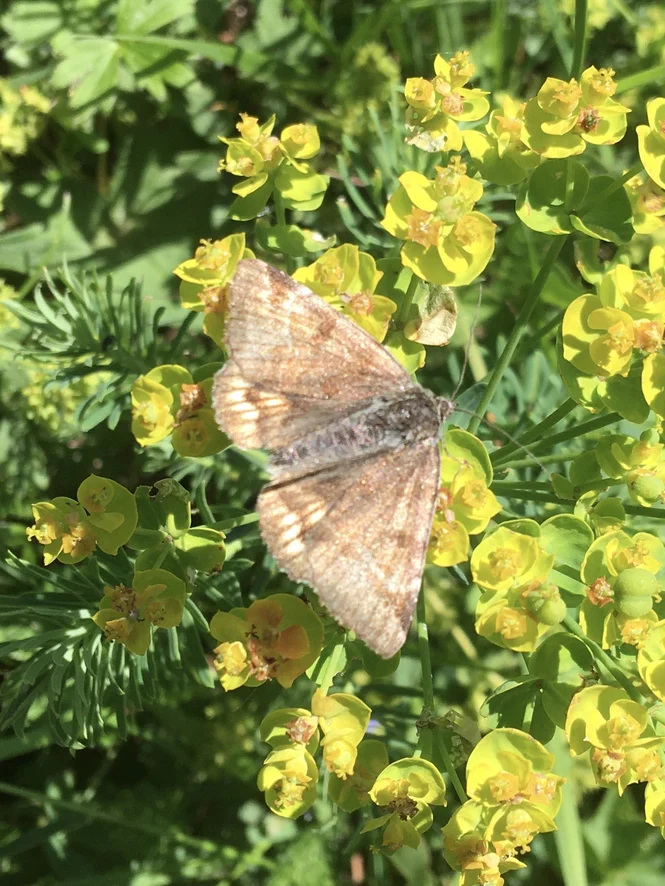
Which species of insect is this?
Euclidia glyphica
